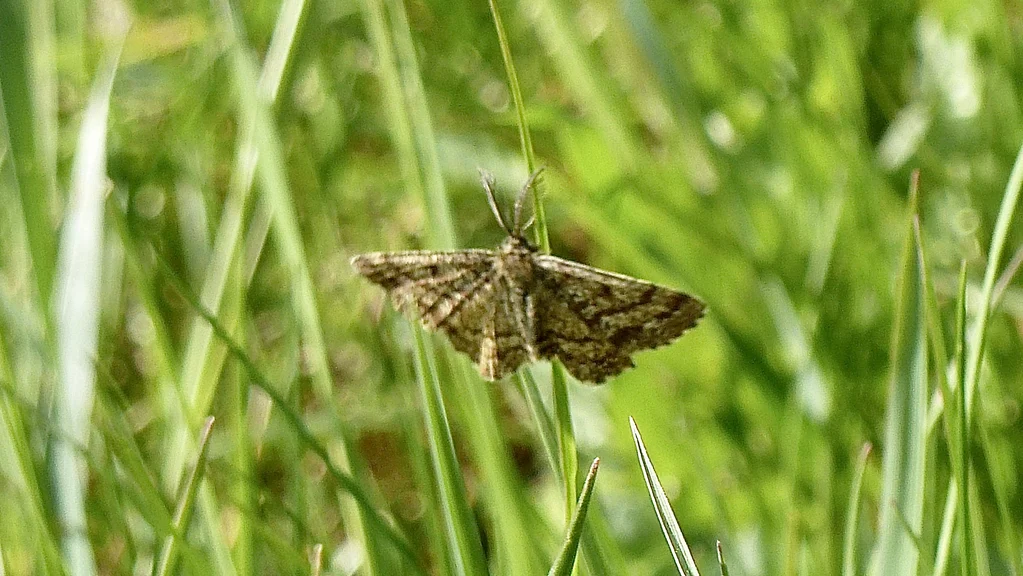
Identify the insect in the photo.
Ematurga atomaria
